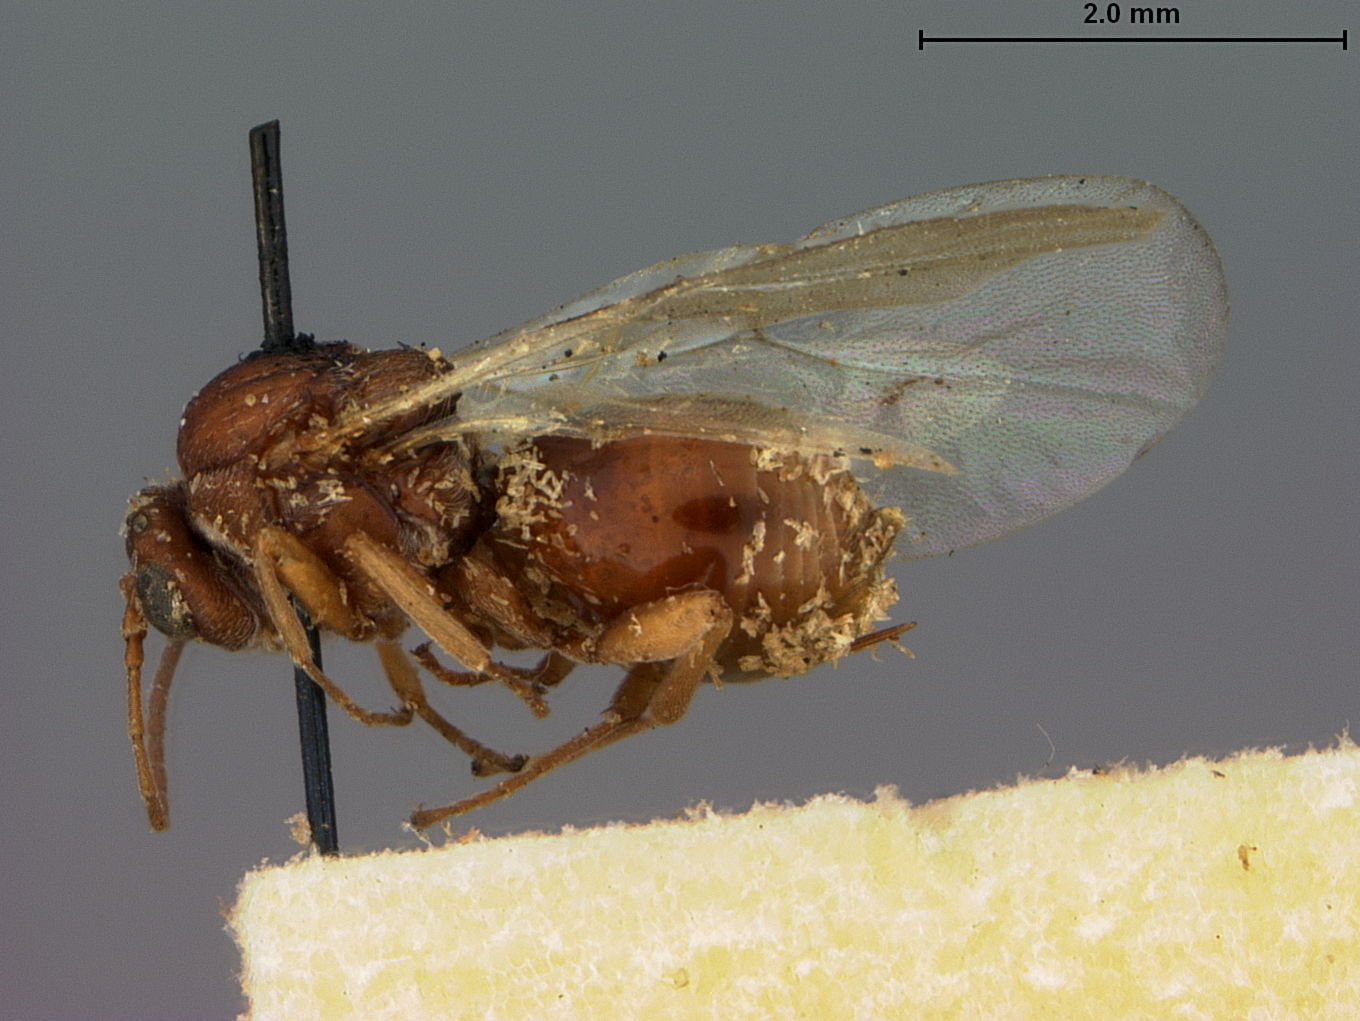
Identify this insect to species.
Andricus chrysolepidis
